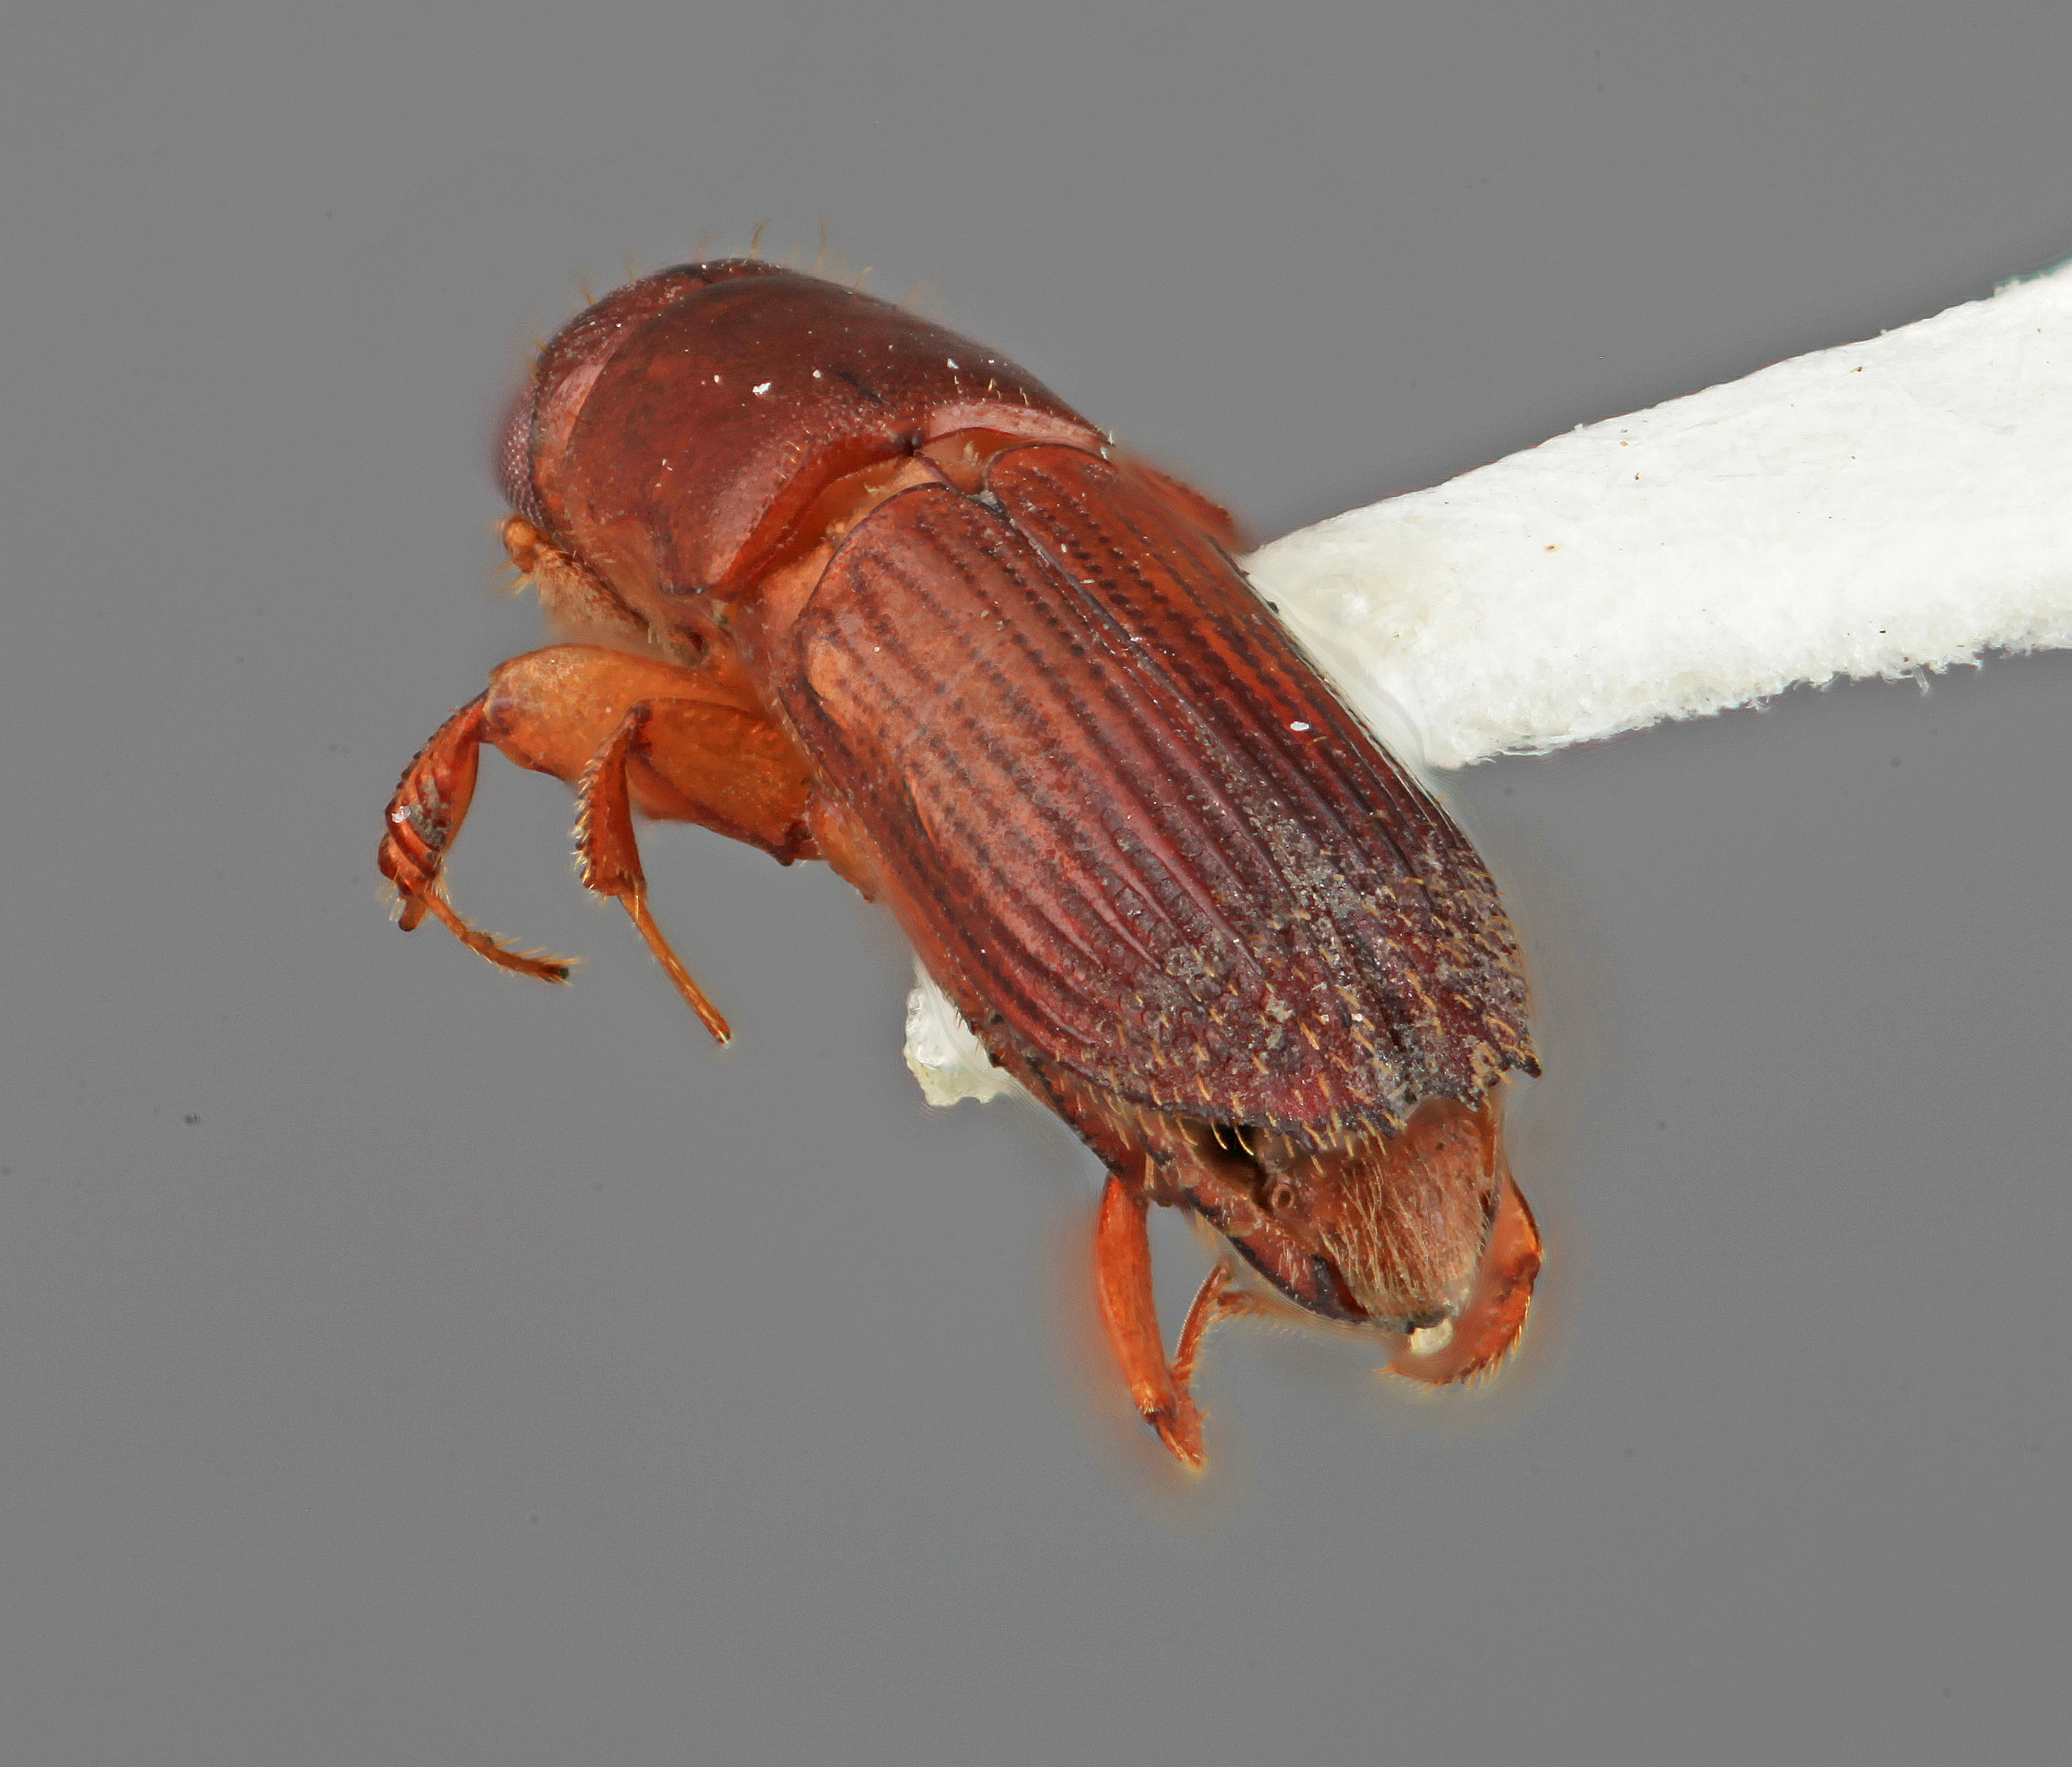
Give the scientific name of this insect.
Platypus nudatus
